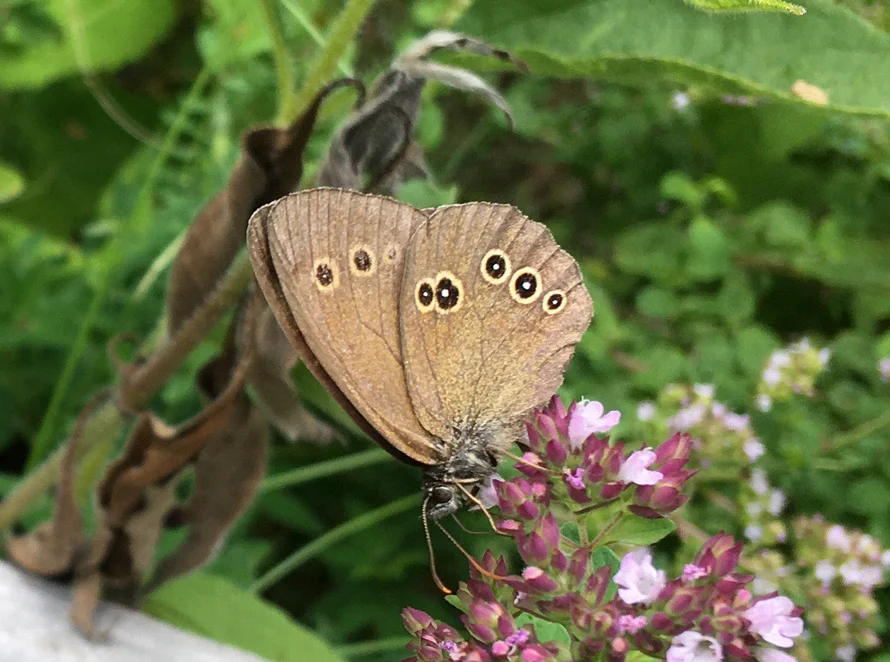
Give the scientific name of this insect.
Aphantopus hyperantus
